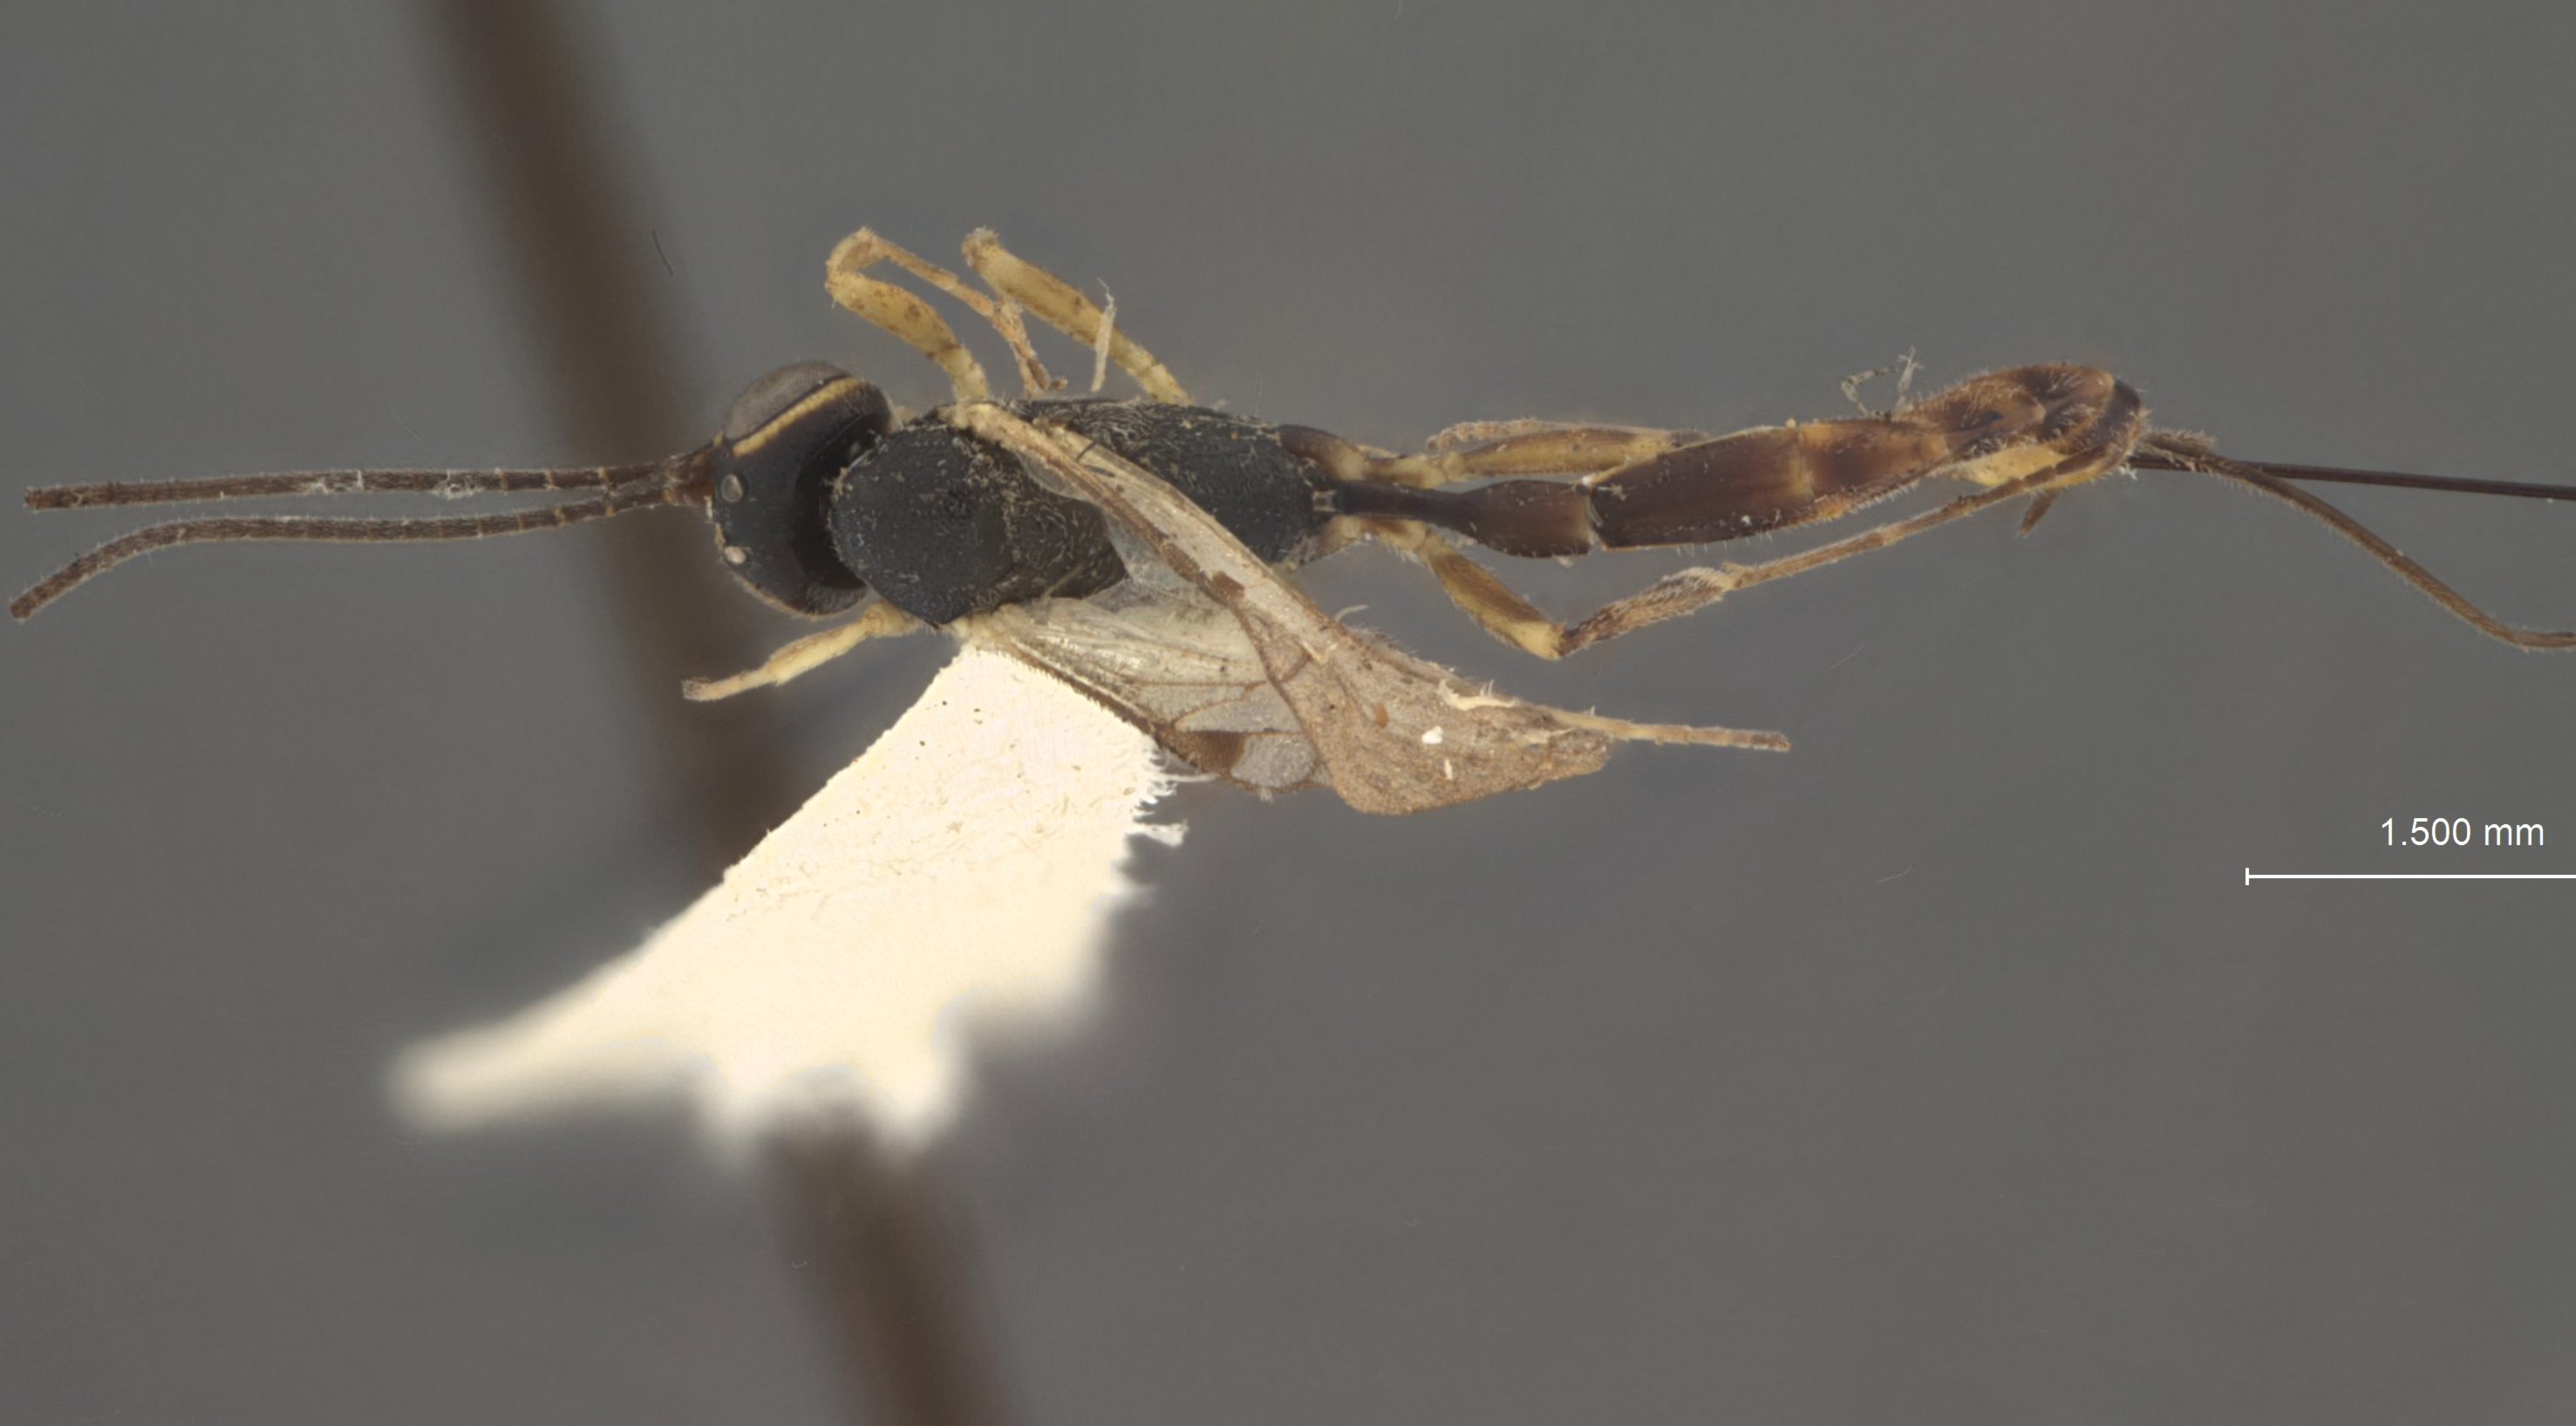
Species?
Temelucha disjuncta
